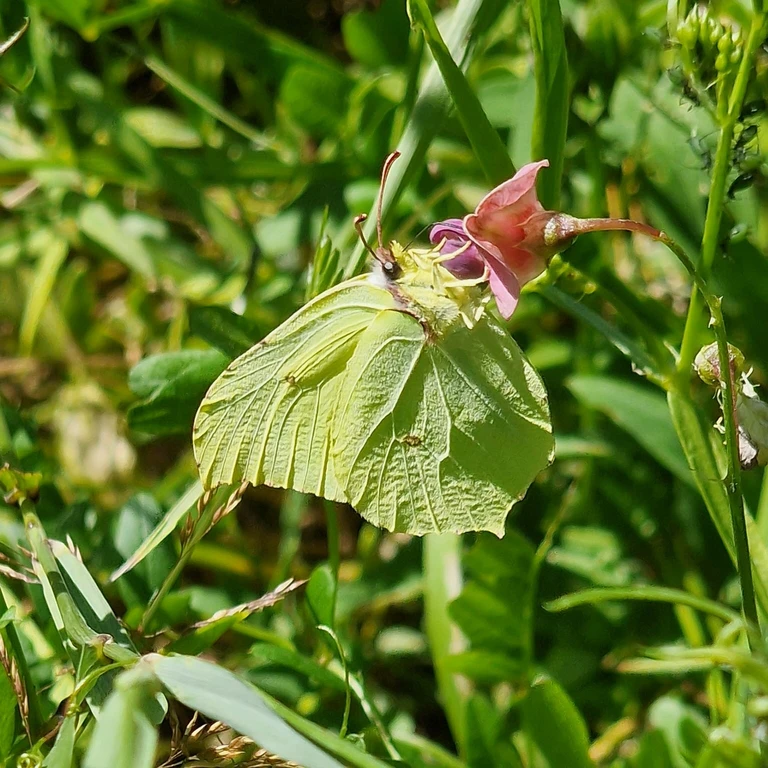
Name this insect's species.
Gonepteryx rhamni
